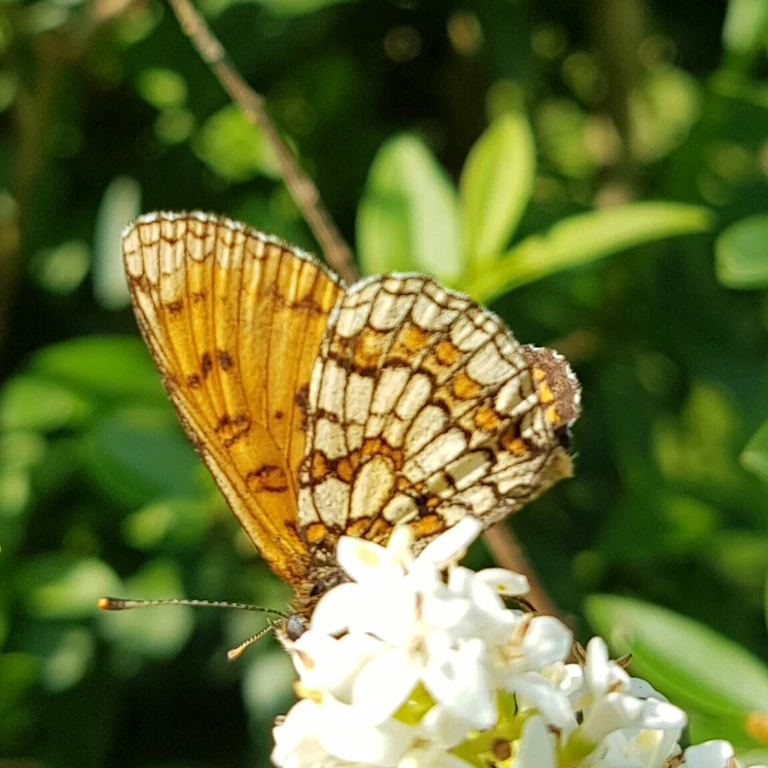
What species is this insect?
Melitaea athalia
